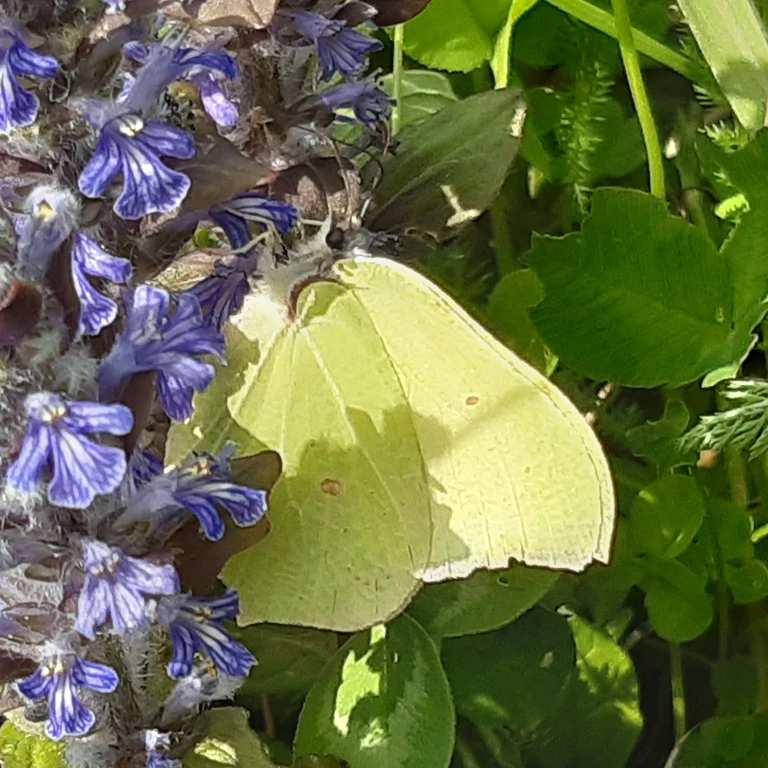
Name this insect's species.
Gonepteryx rhamni
